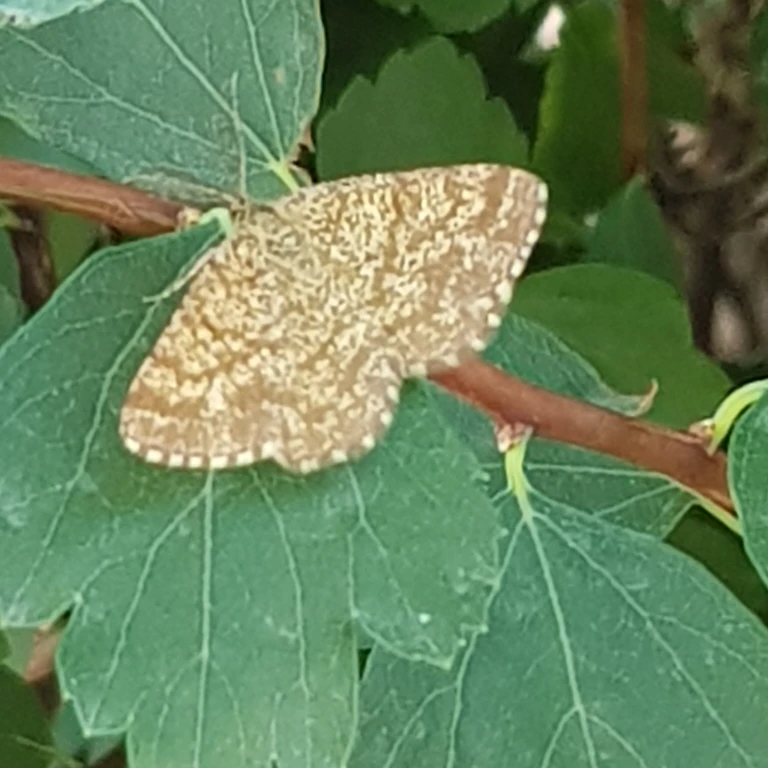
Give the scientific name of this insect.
Ematurga atomaria
